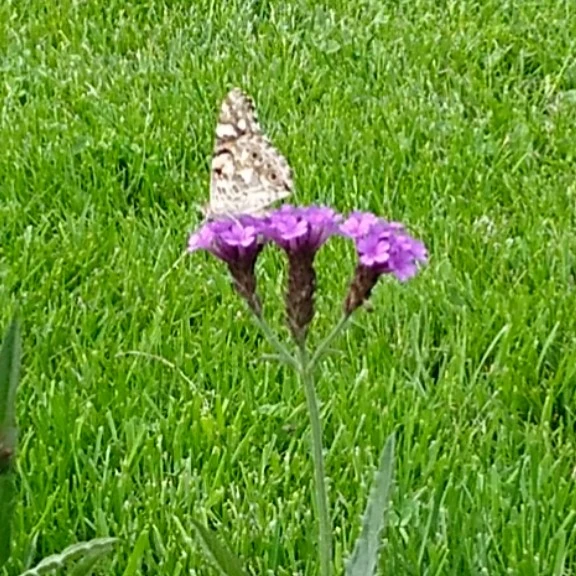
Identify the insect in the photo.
Vanessa cardui
